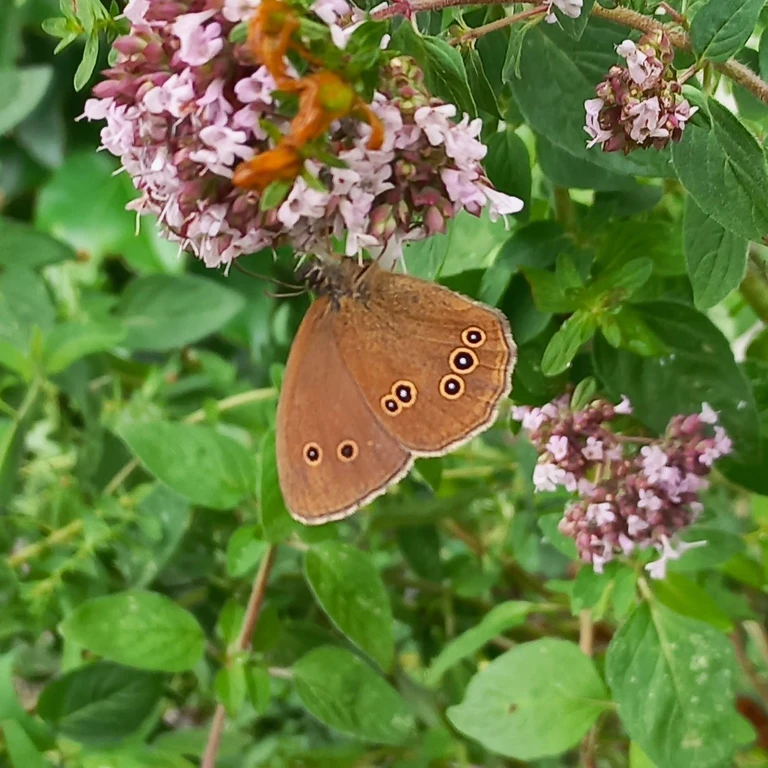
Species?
Aphantopus hyperantus
